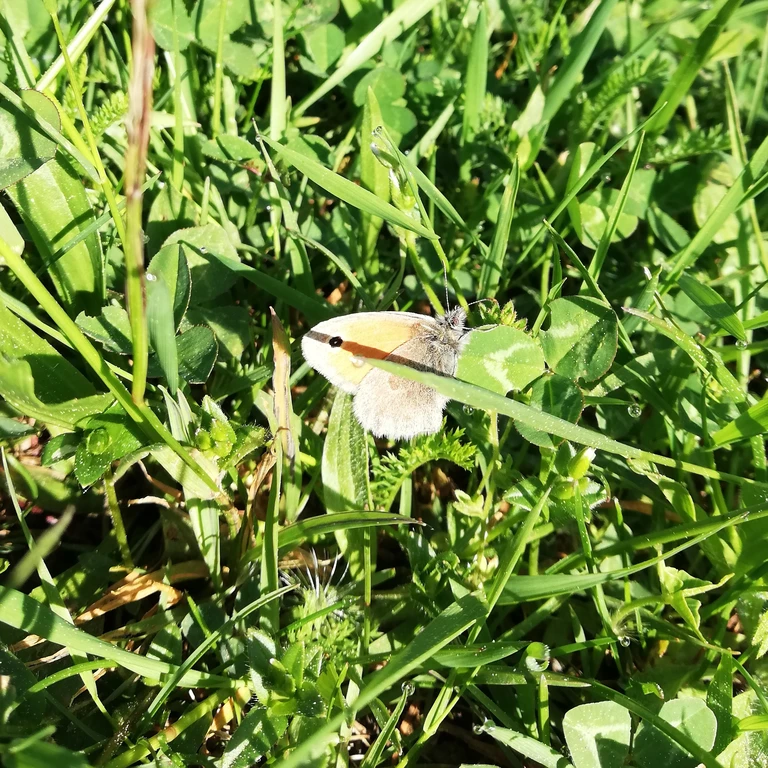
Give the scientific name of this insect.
Coenonympha pamphilus
